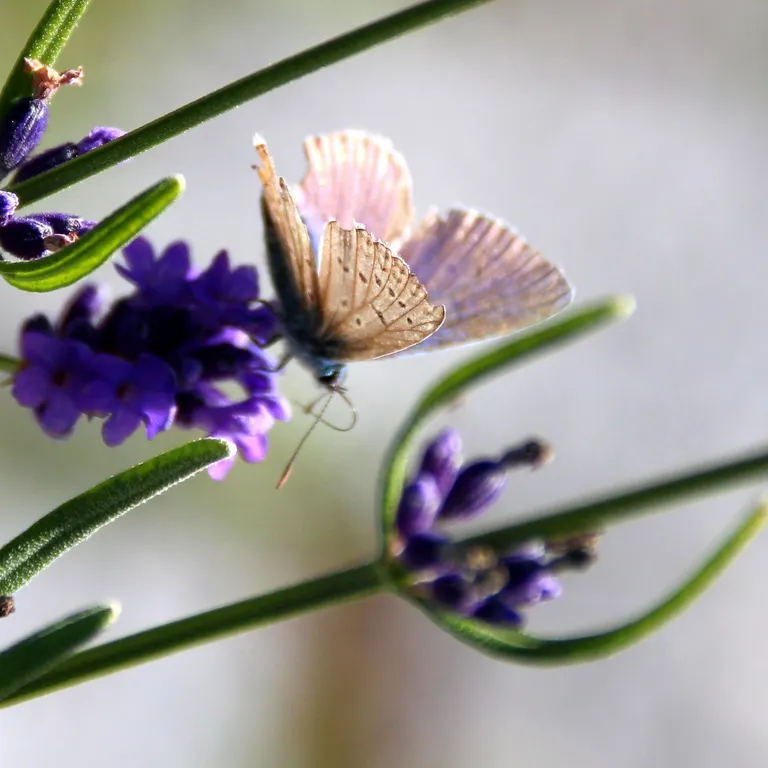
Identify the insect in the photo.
Polyommatus icarus
